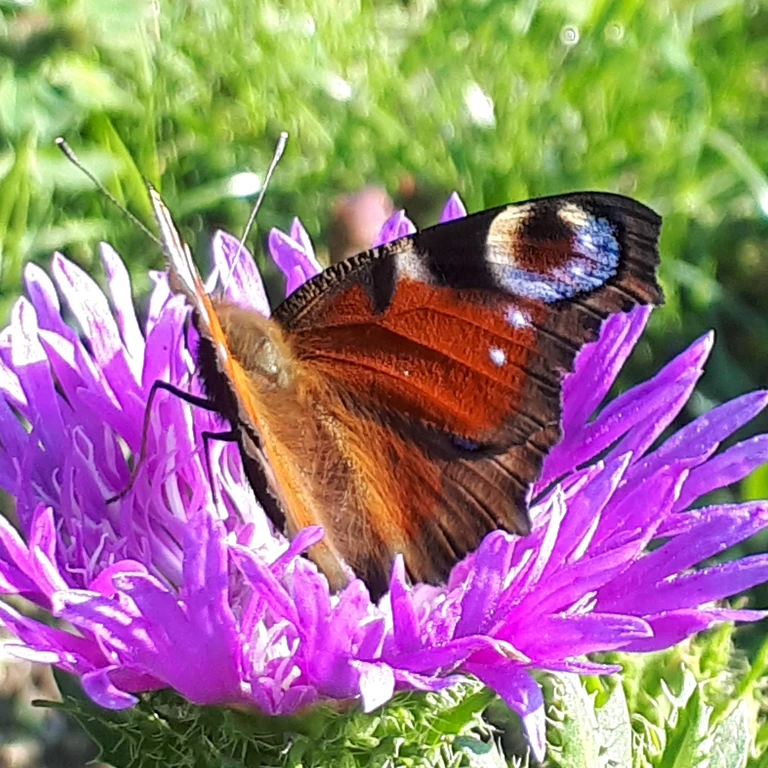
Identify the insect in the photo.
Aglais io
